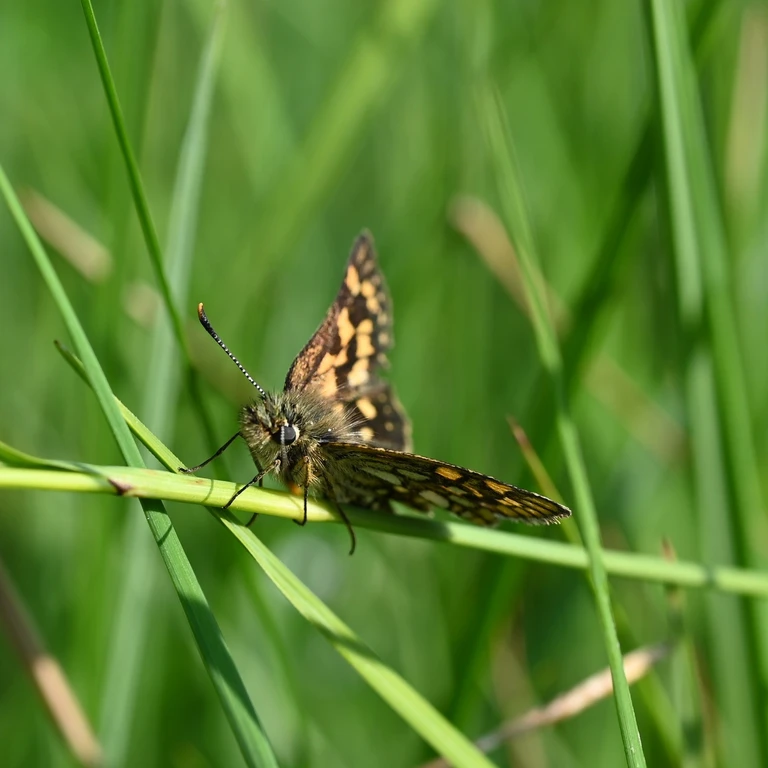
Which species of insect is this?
Carterocephalus palaemon
